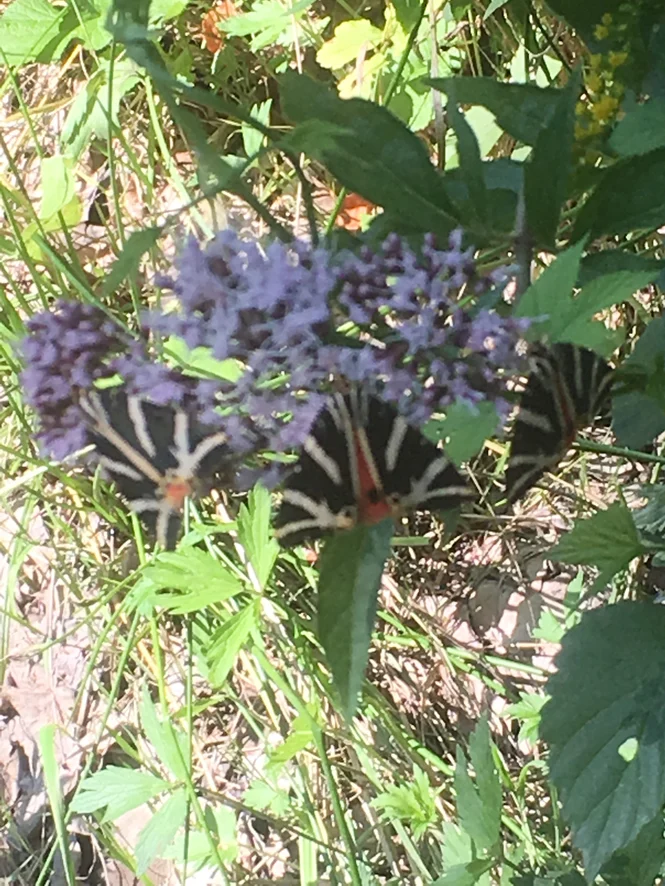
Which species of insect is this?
Euplagia quadripunctaria
